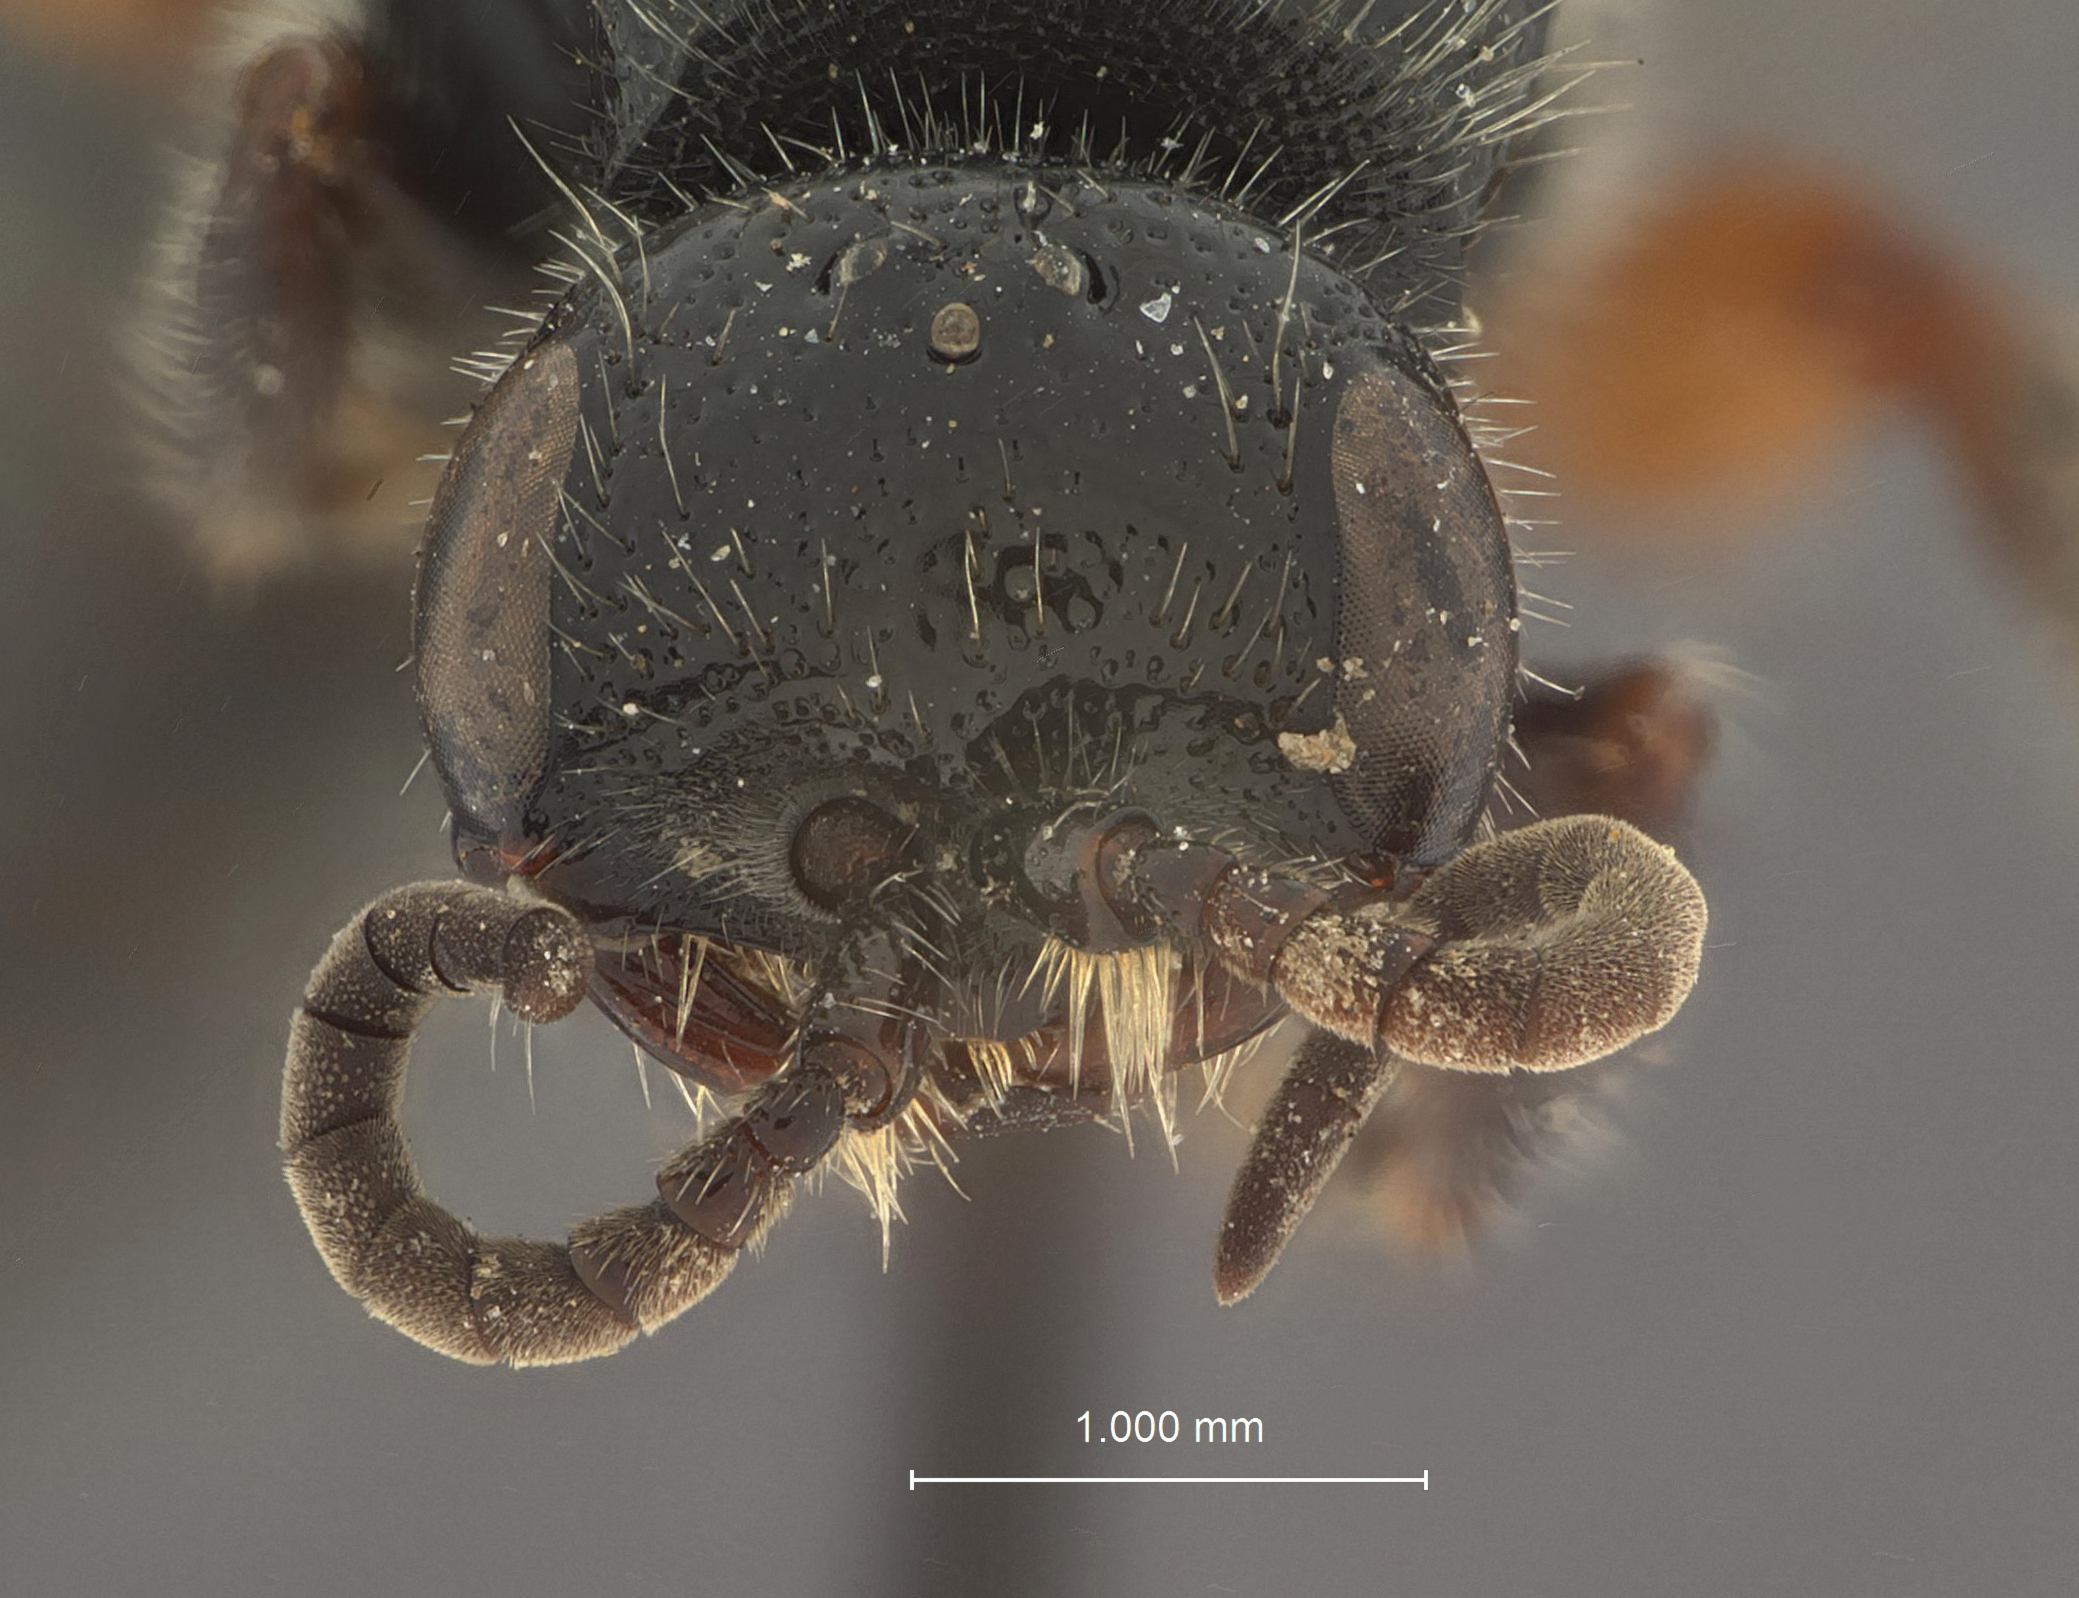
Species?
Tiphia biseulta
